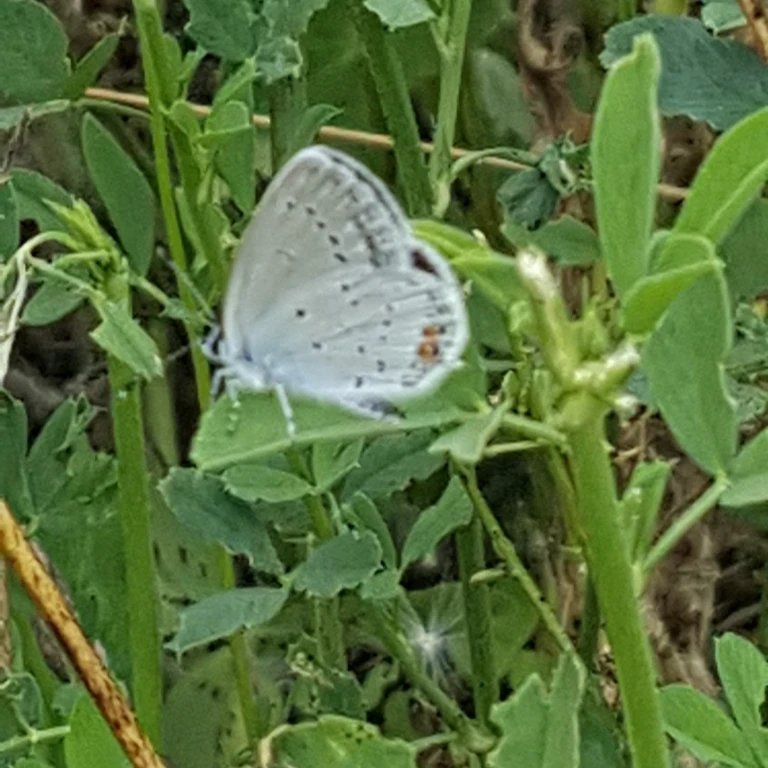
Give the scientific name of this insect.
Cupido argiades (also Elkalyce argiades)
